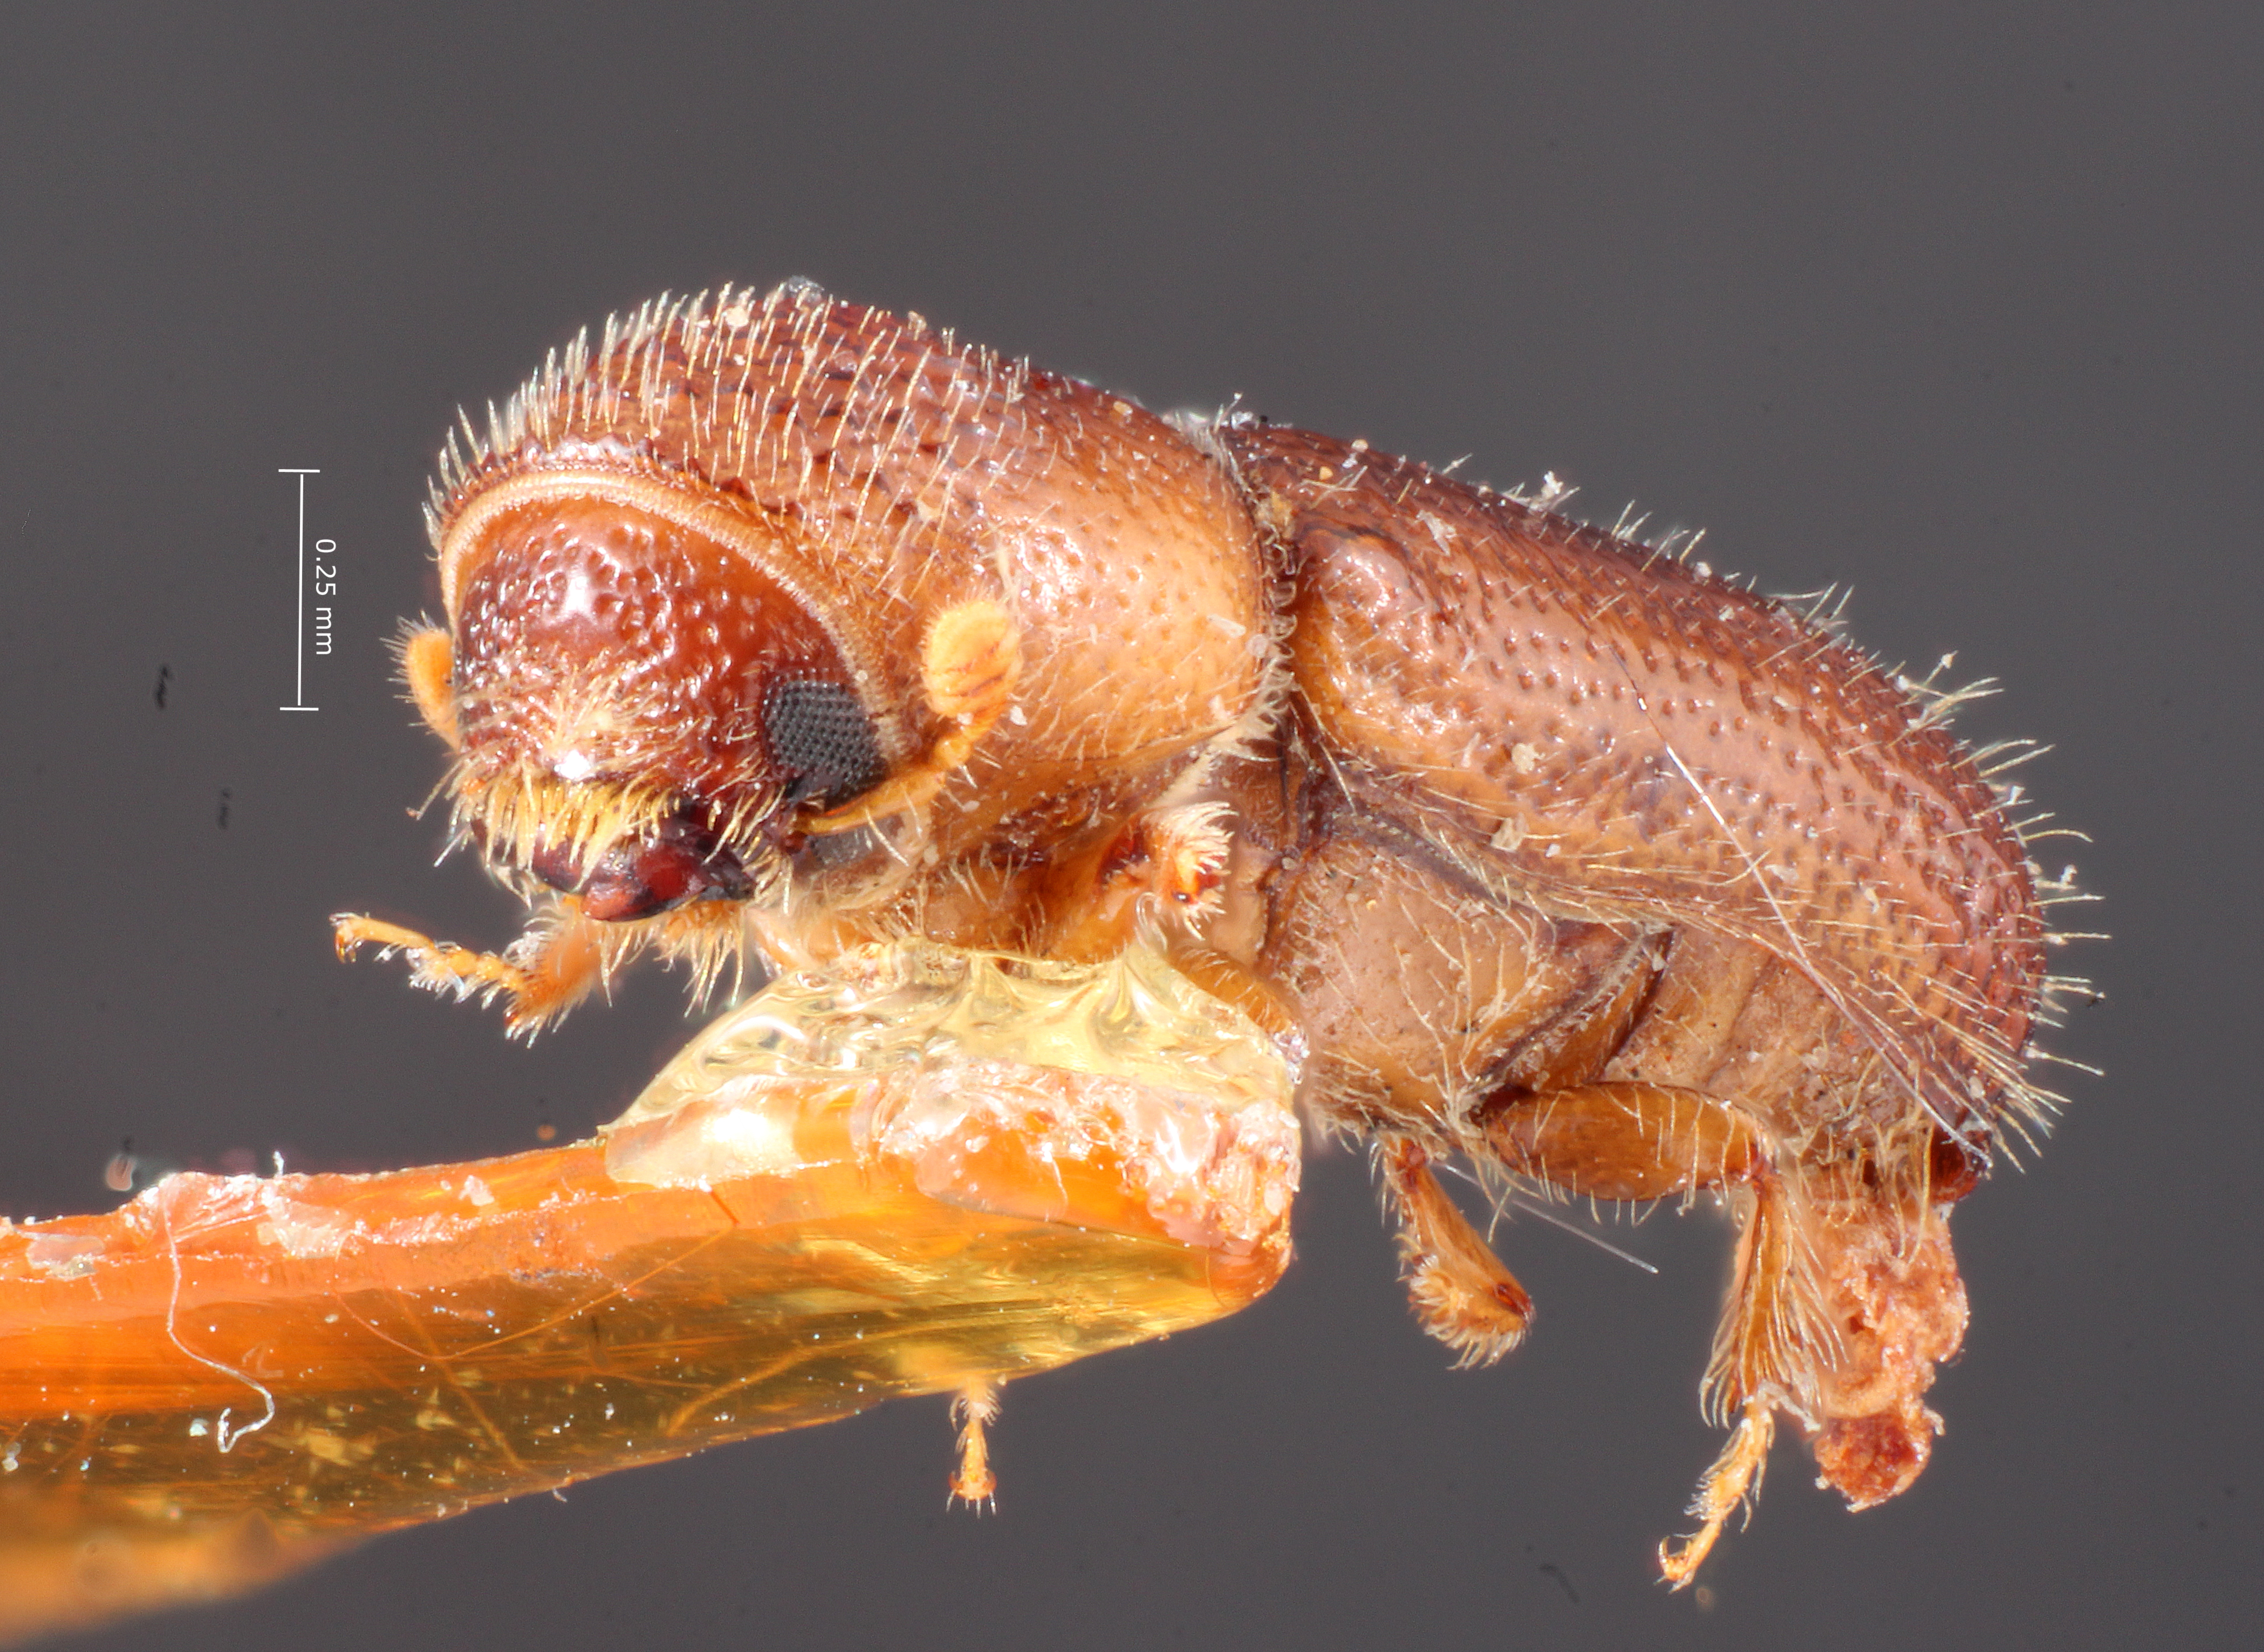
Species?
Pityophthorus cribripennis
